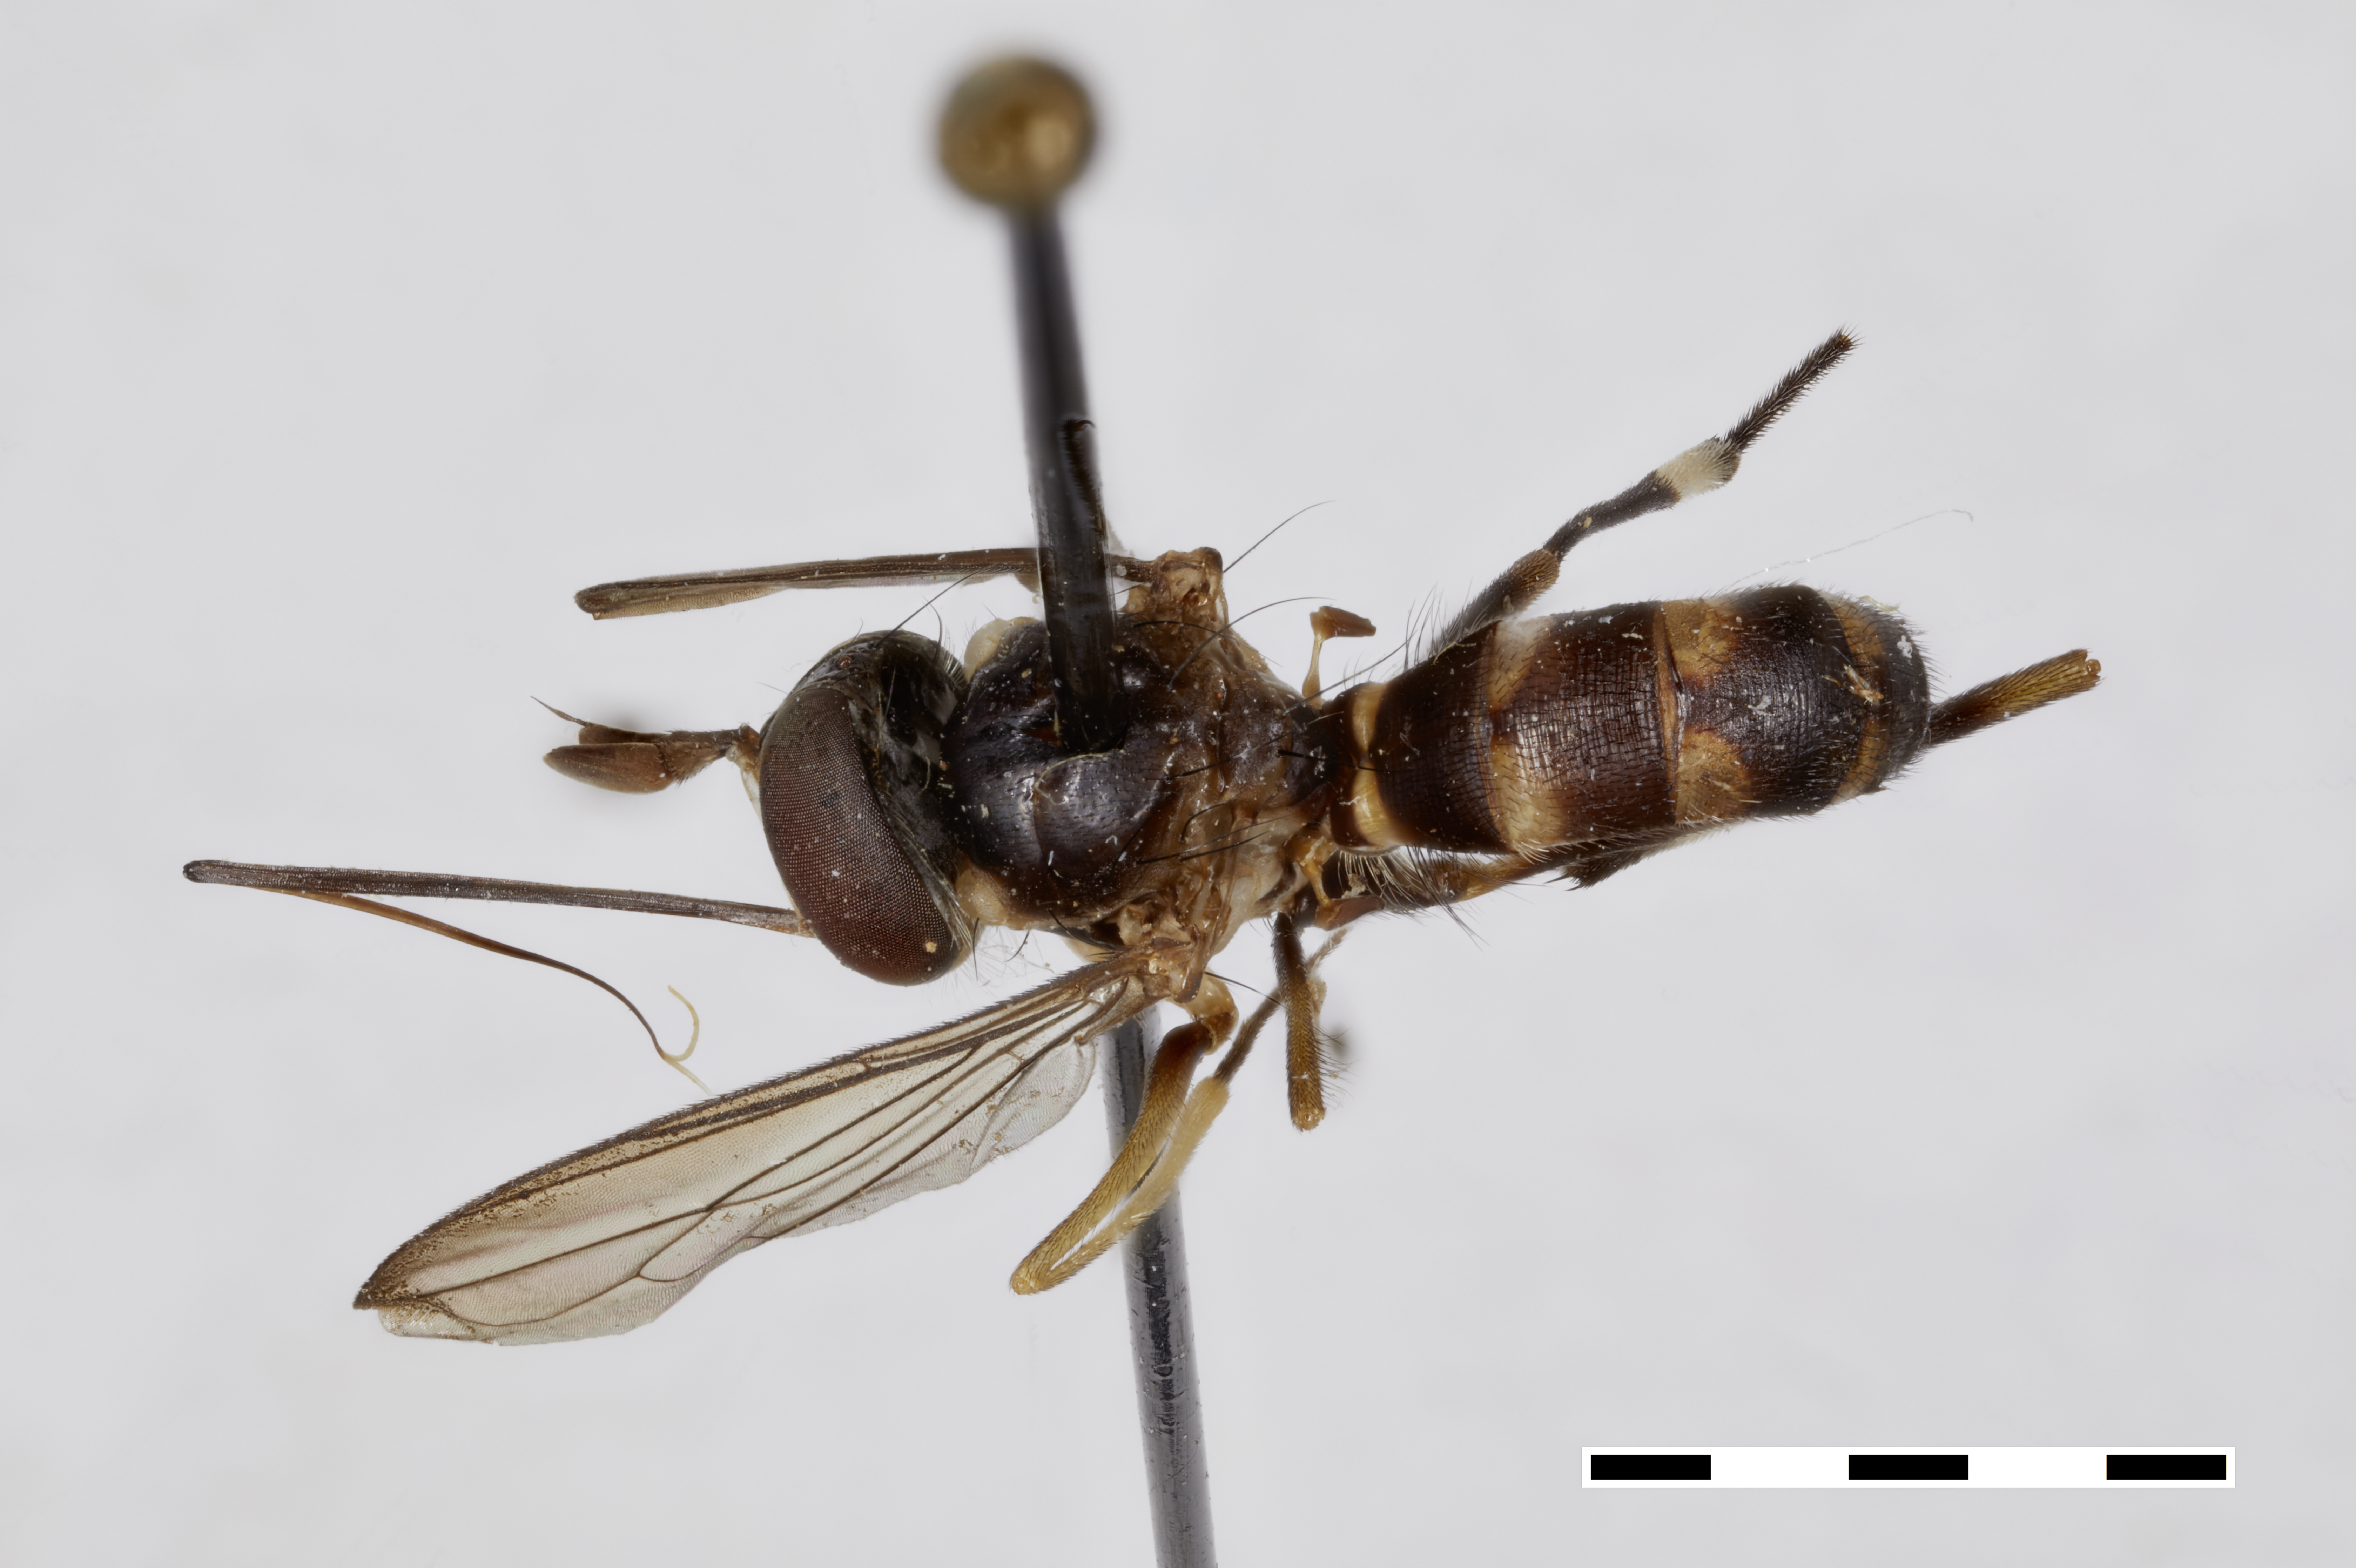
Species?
Stylogaster nigricoxa
